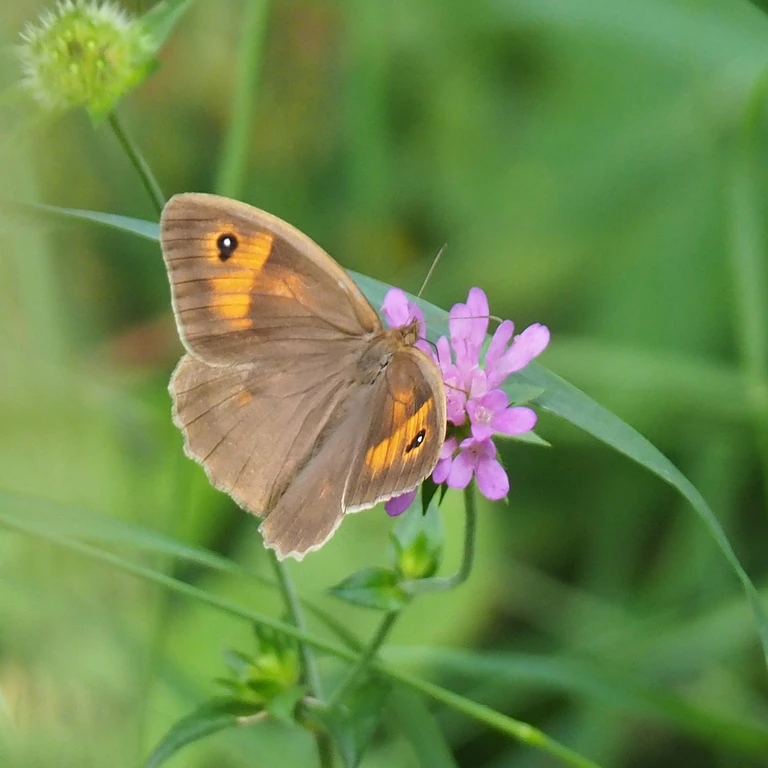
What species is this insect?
Maniola jurtina
